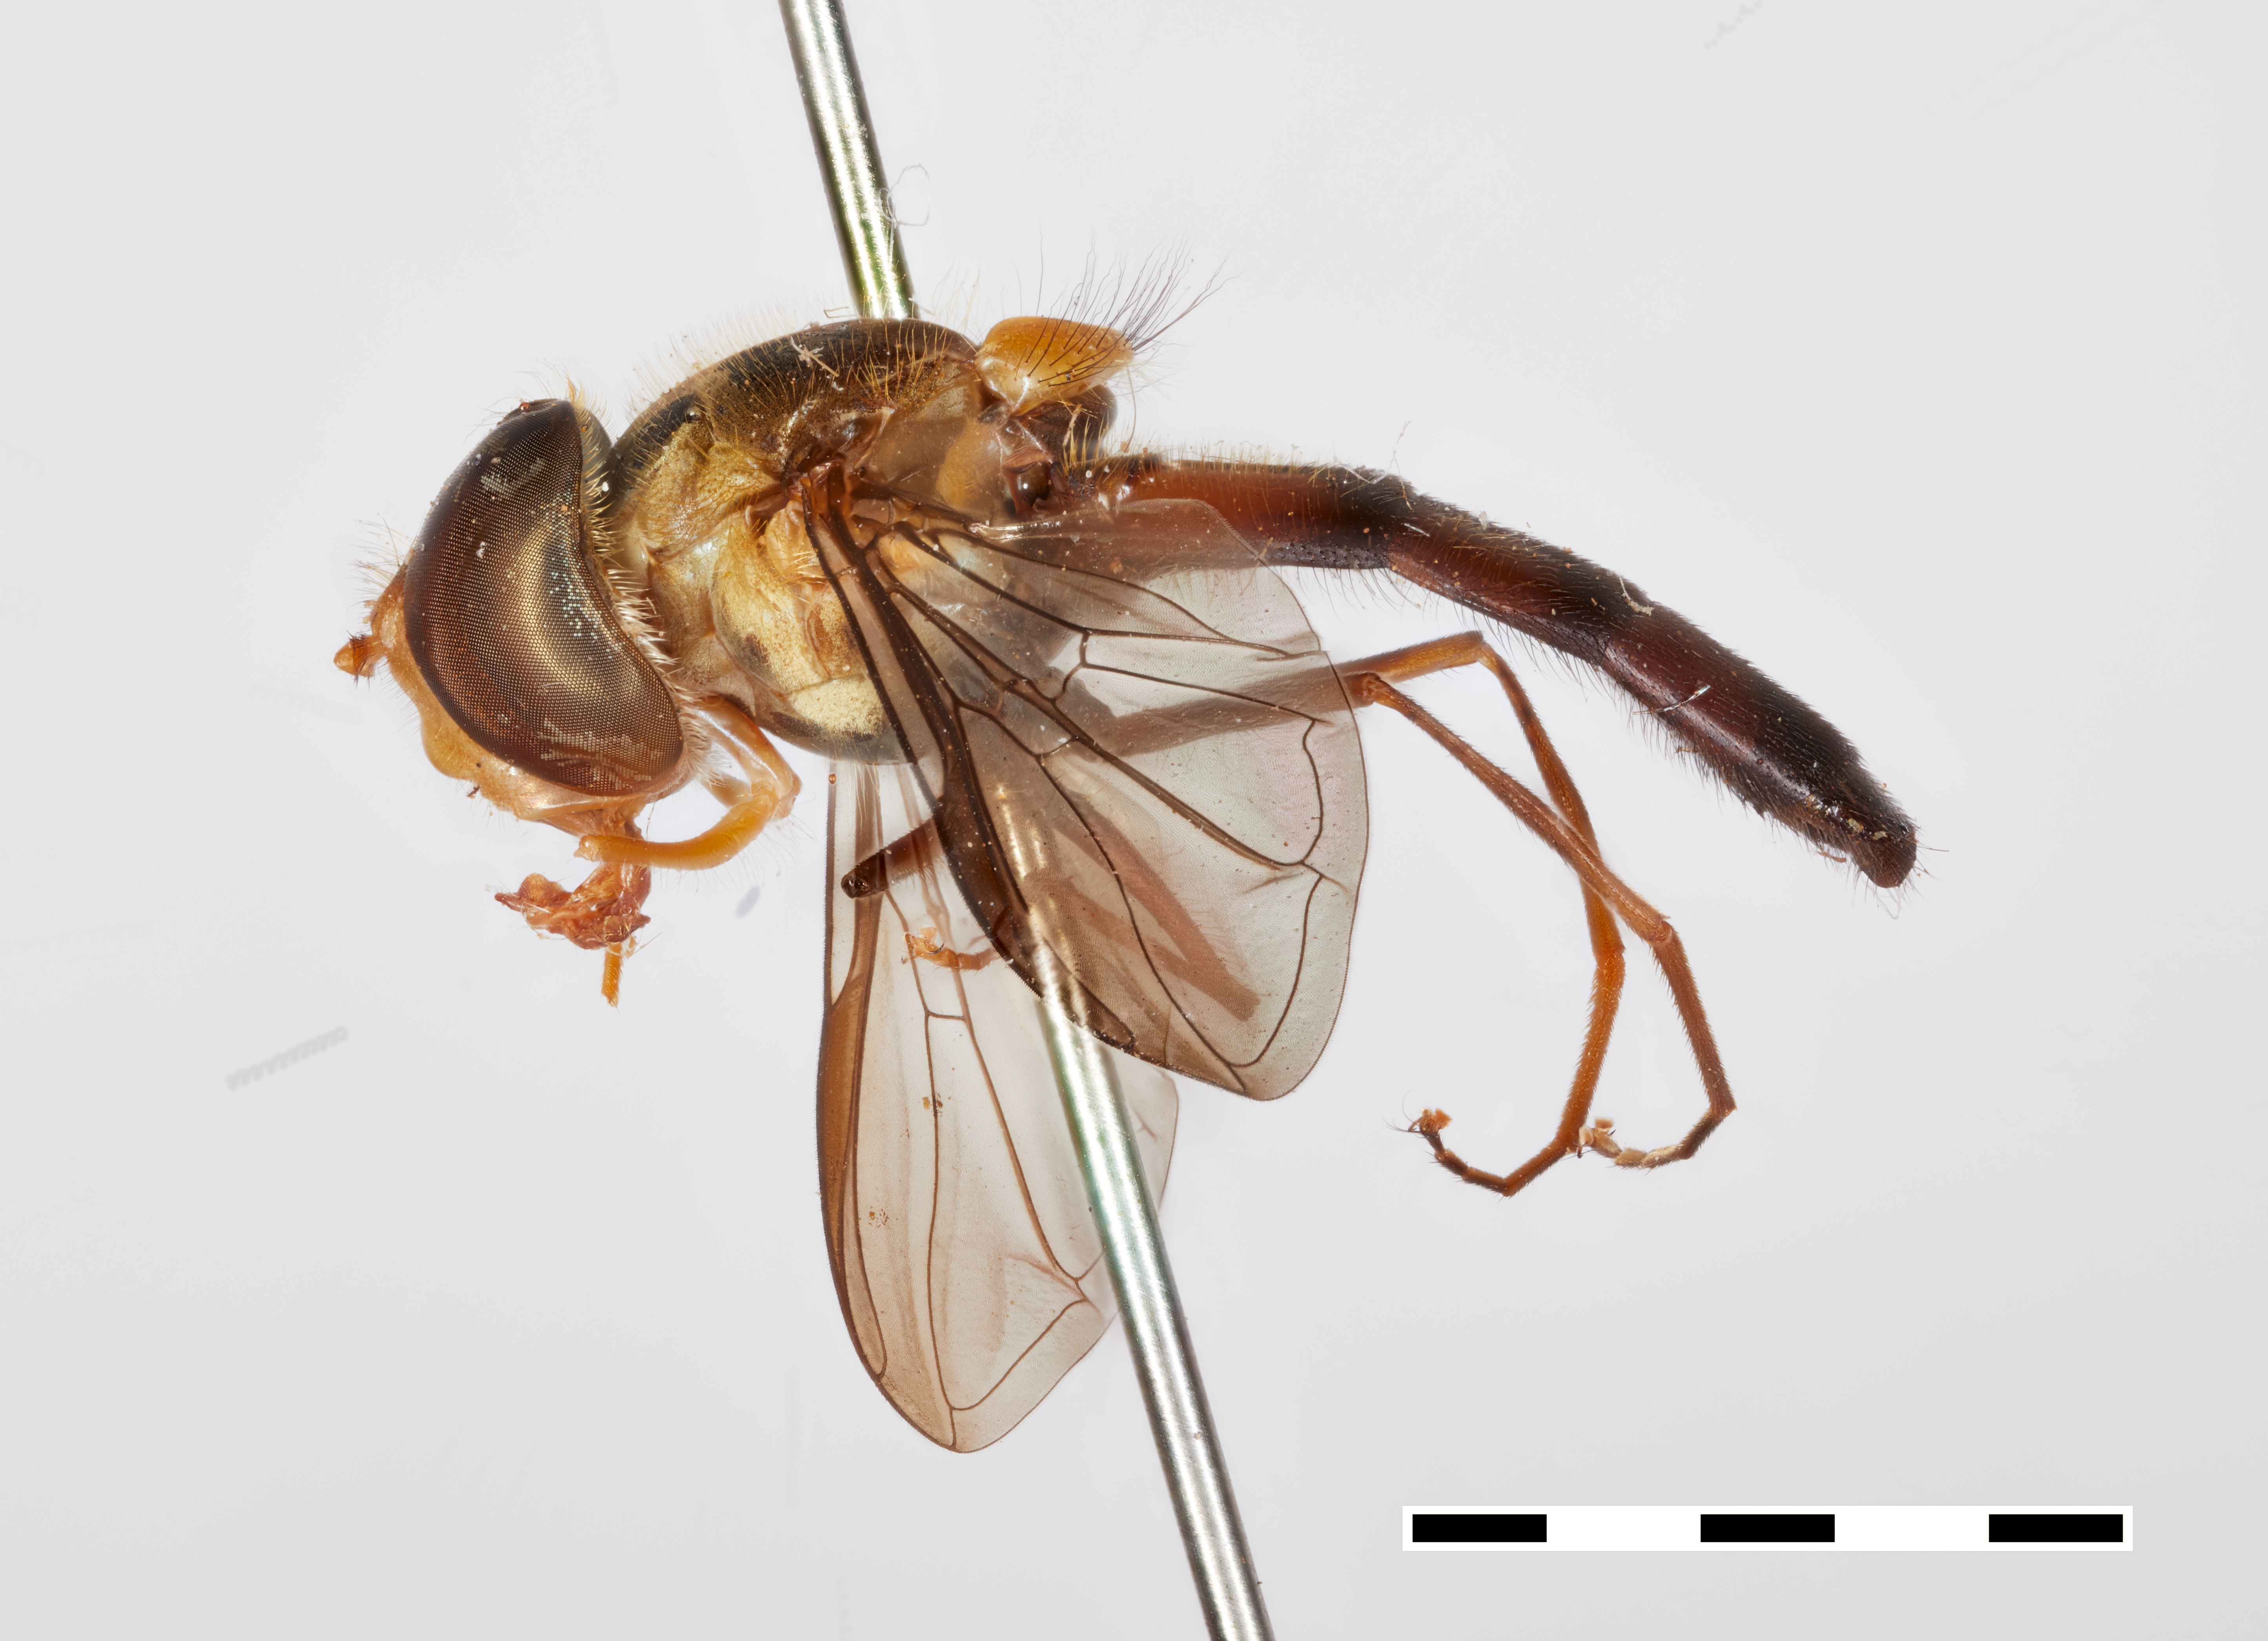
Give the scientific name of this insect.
Episyrphus meliscaevoides
